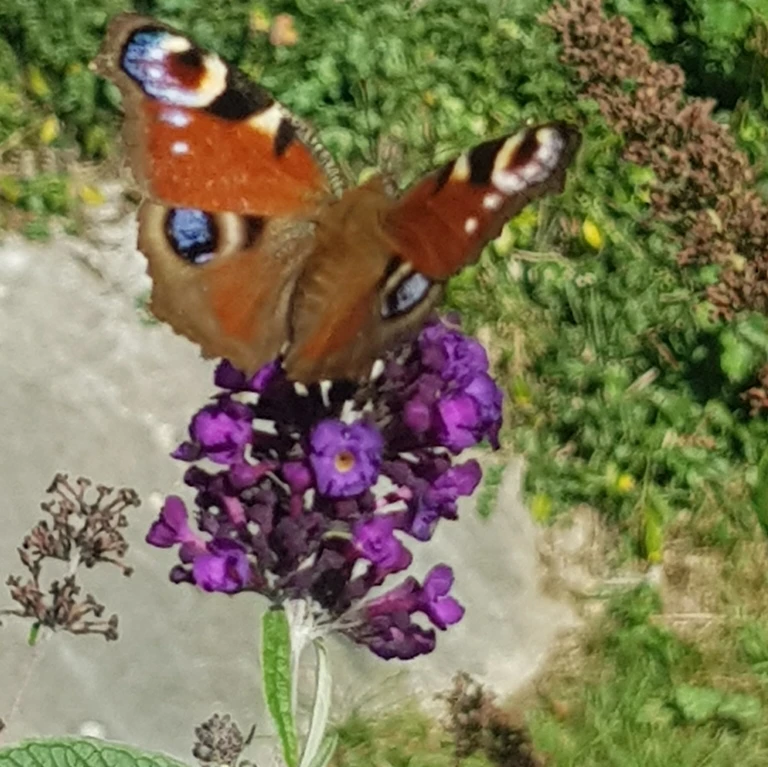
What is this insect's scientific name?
Aglais io
